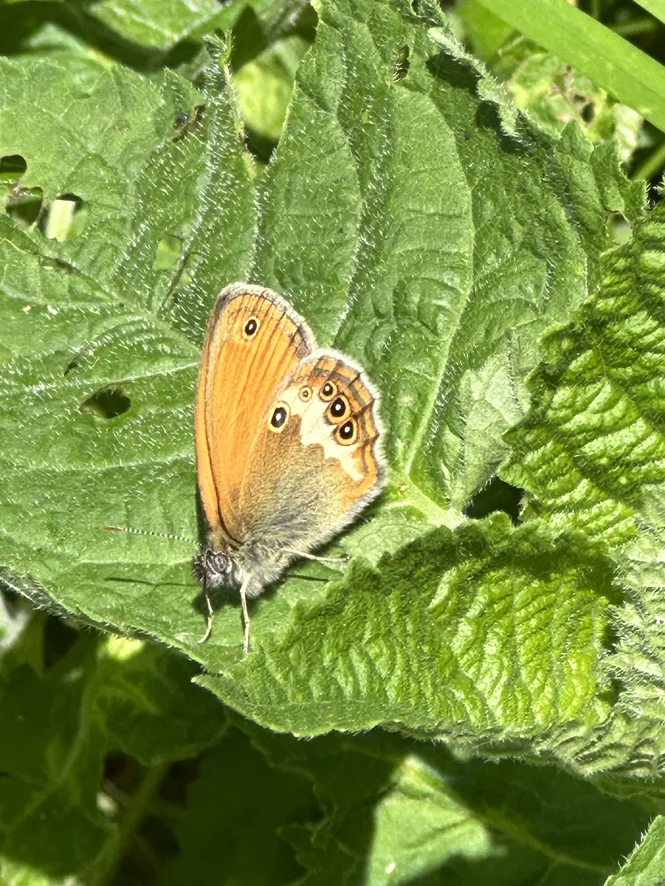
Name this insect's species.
Coenonympha arcania
